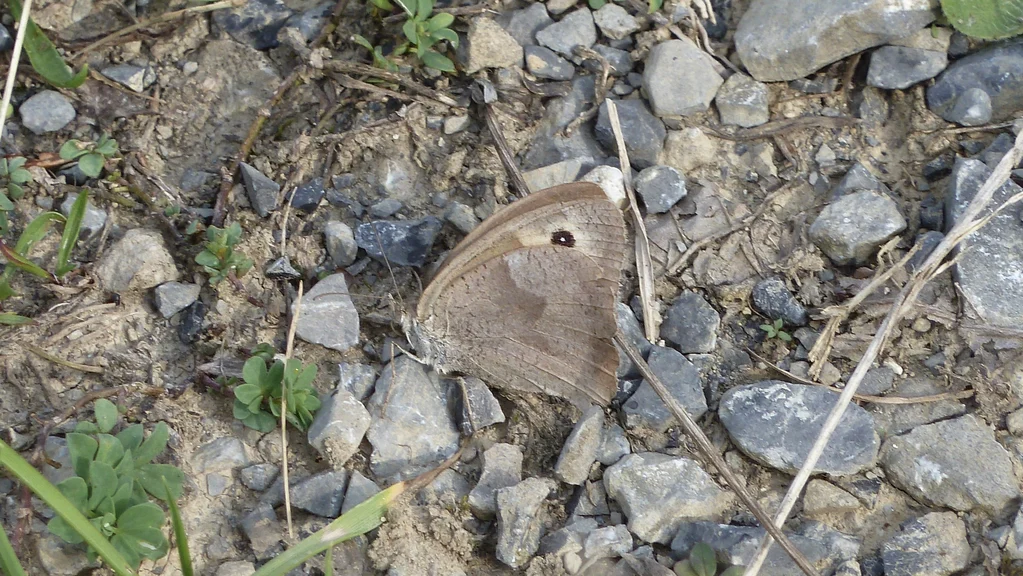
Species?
Maniola jurtina
